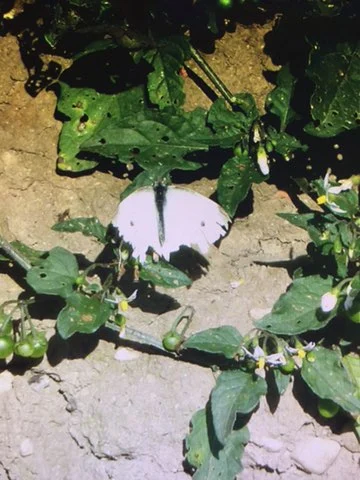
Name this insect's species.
Pieris rapae
